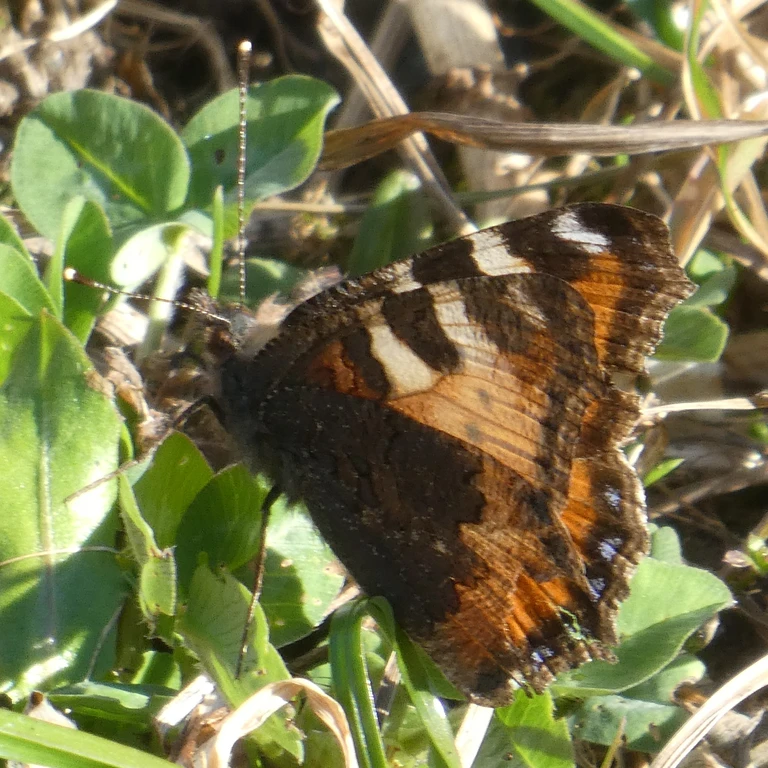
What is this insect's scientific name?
Aglais urticae
